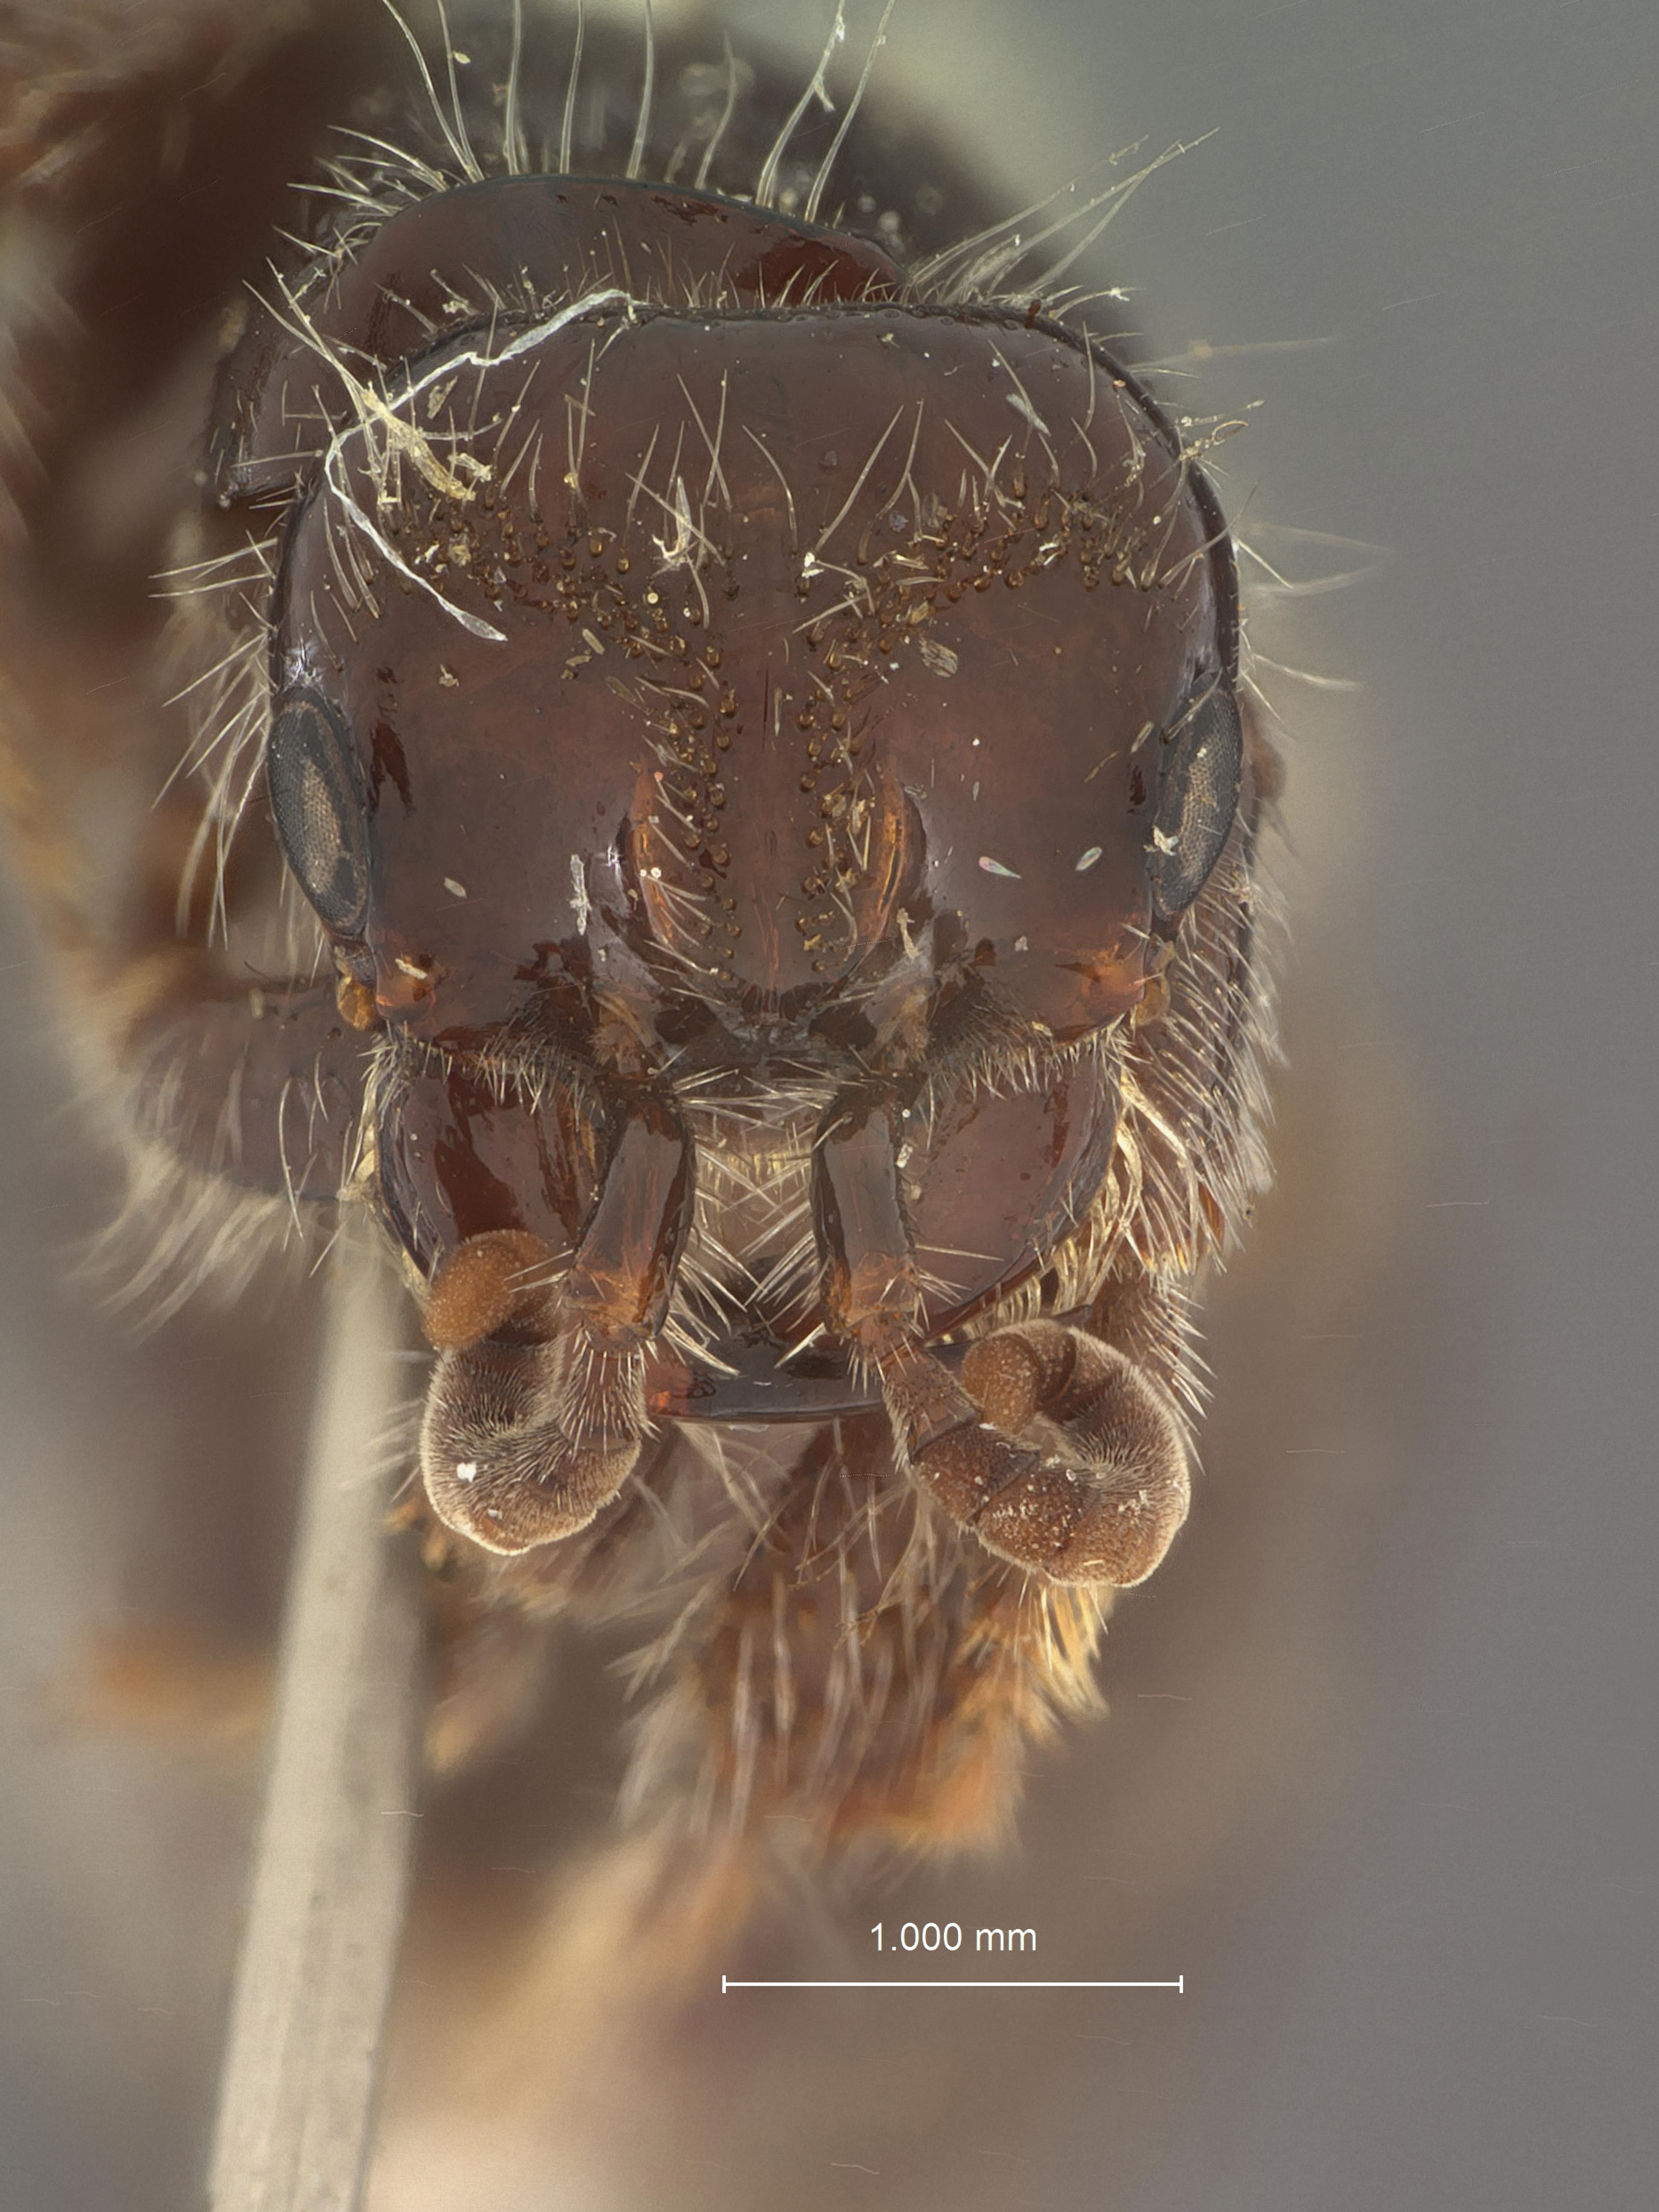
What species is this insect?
Thynnus bakeri
